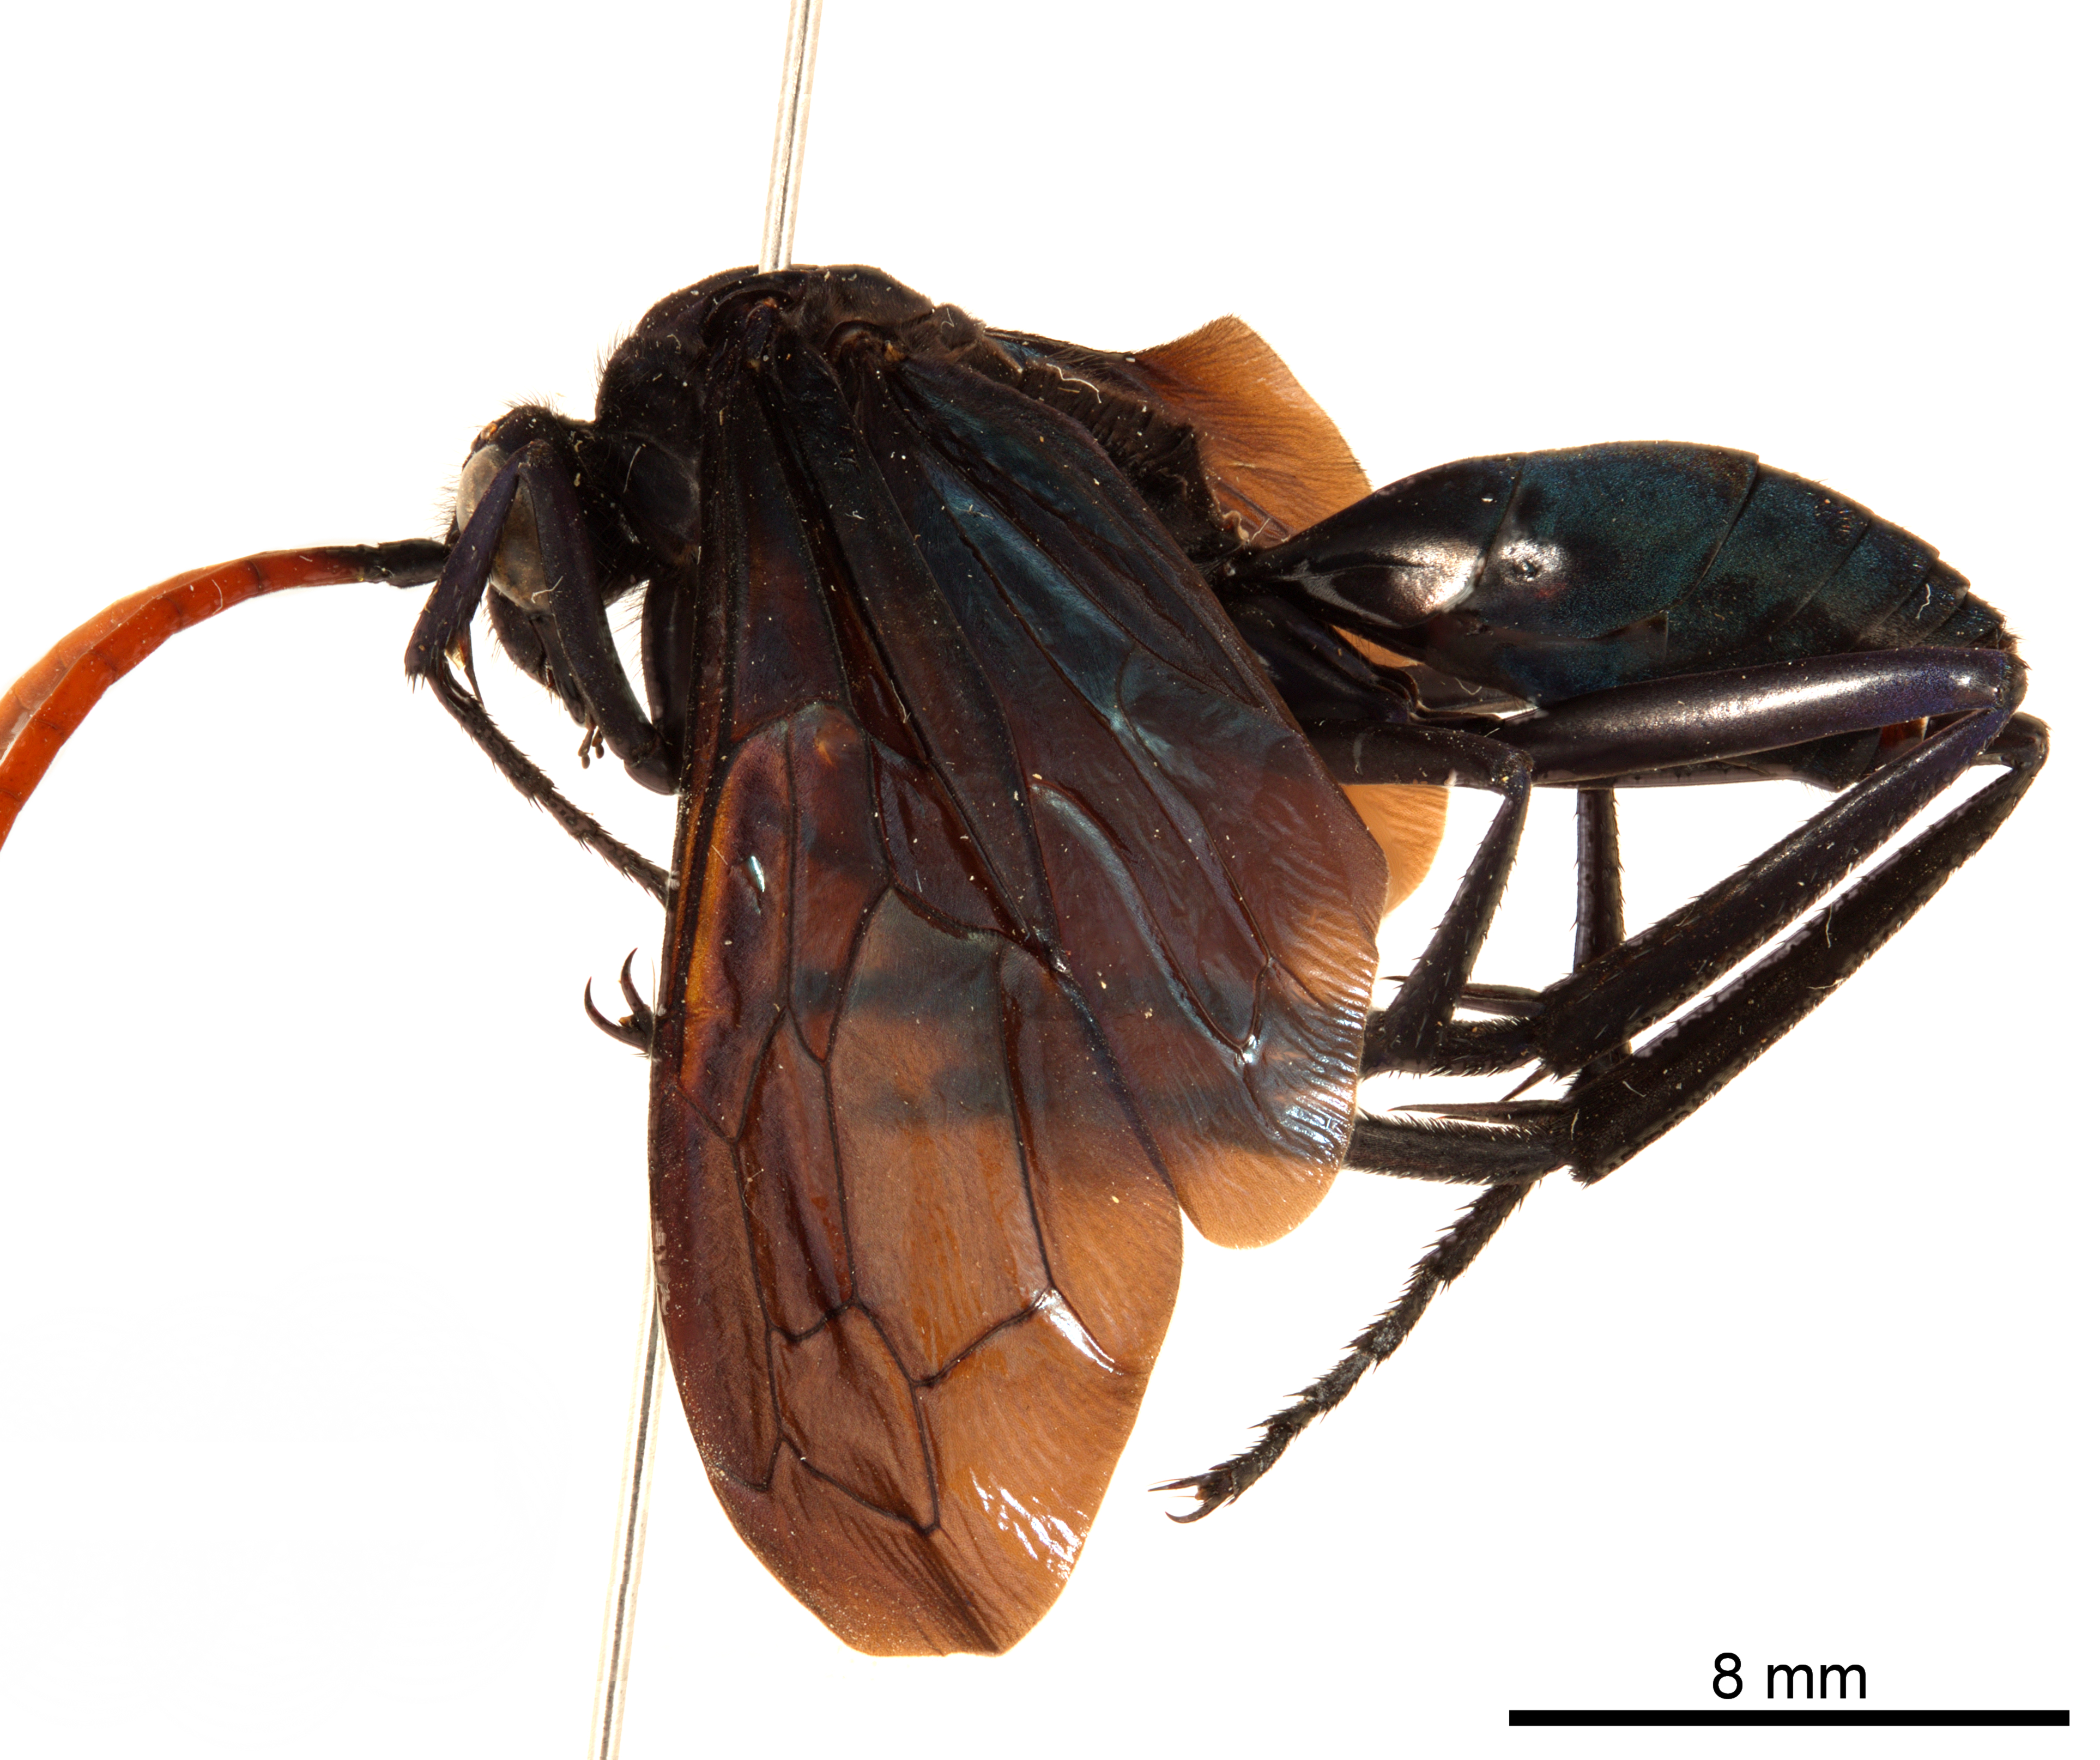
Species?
Pepsis assimilis
